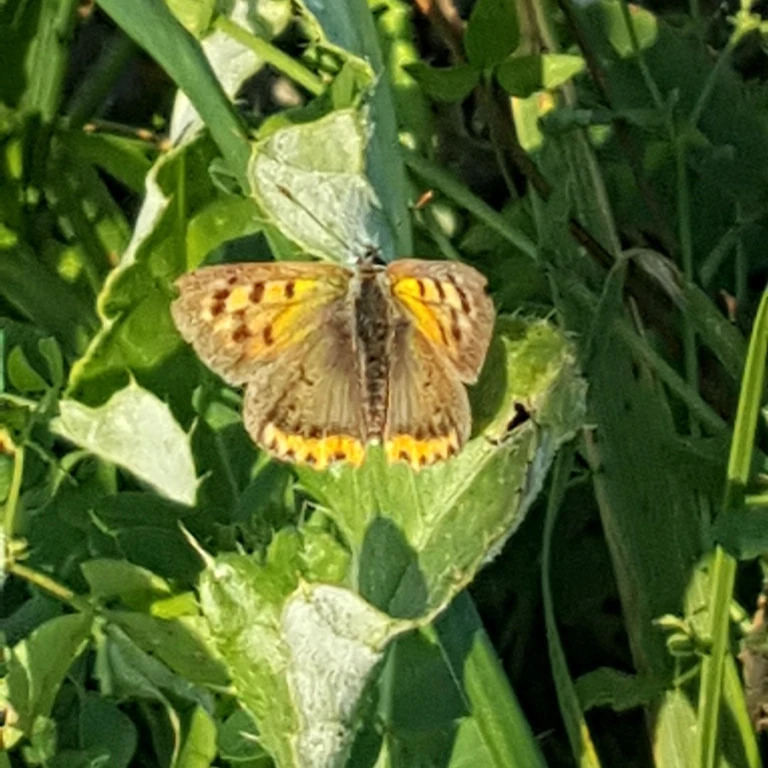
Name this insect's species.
Lycaena phlaeas
